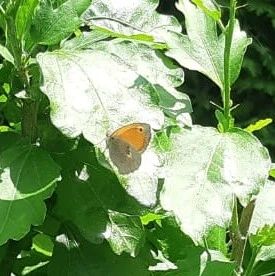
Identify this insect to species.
Coenonympha pamphilus
